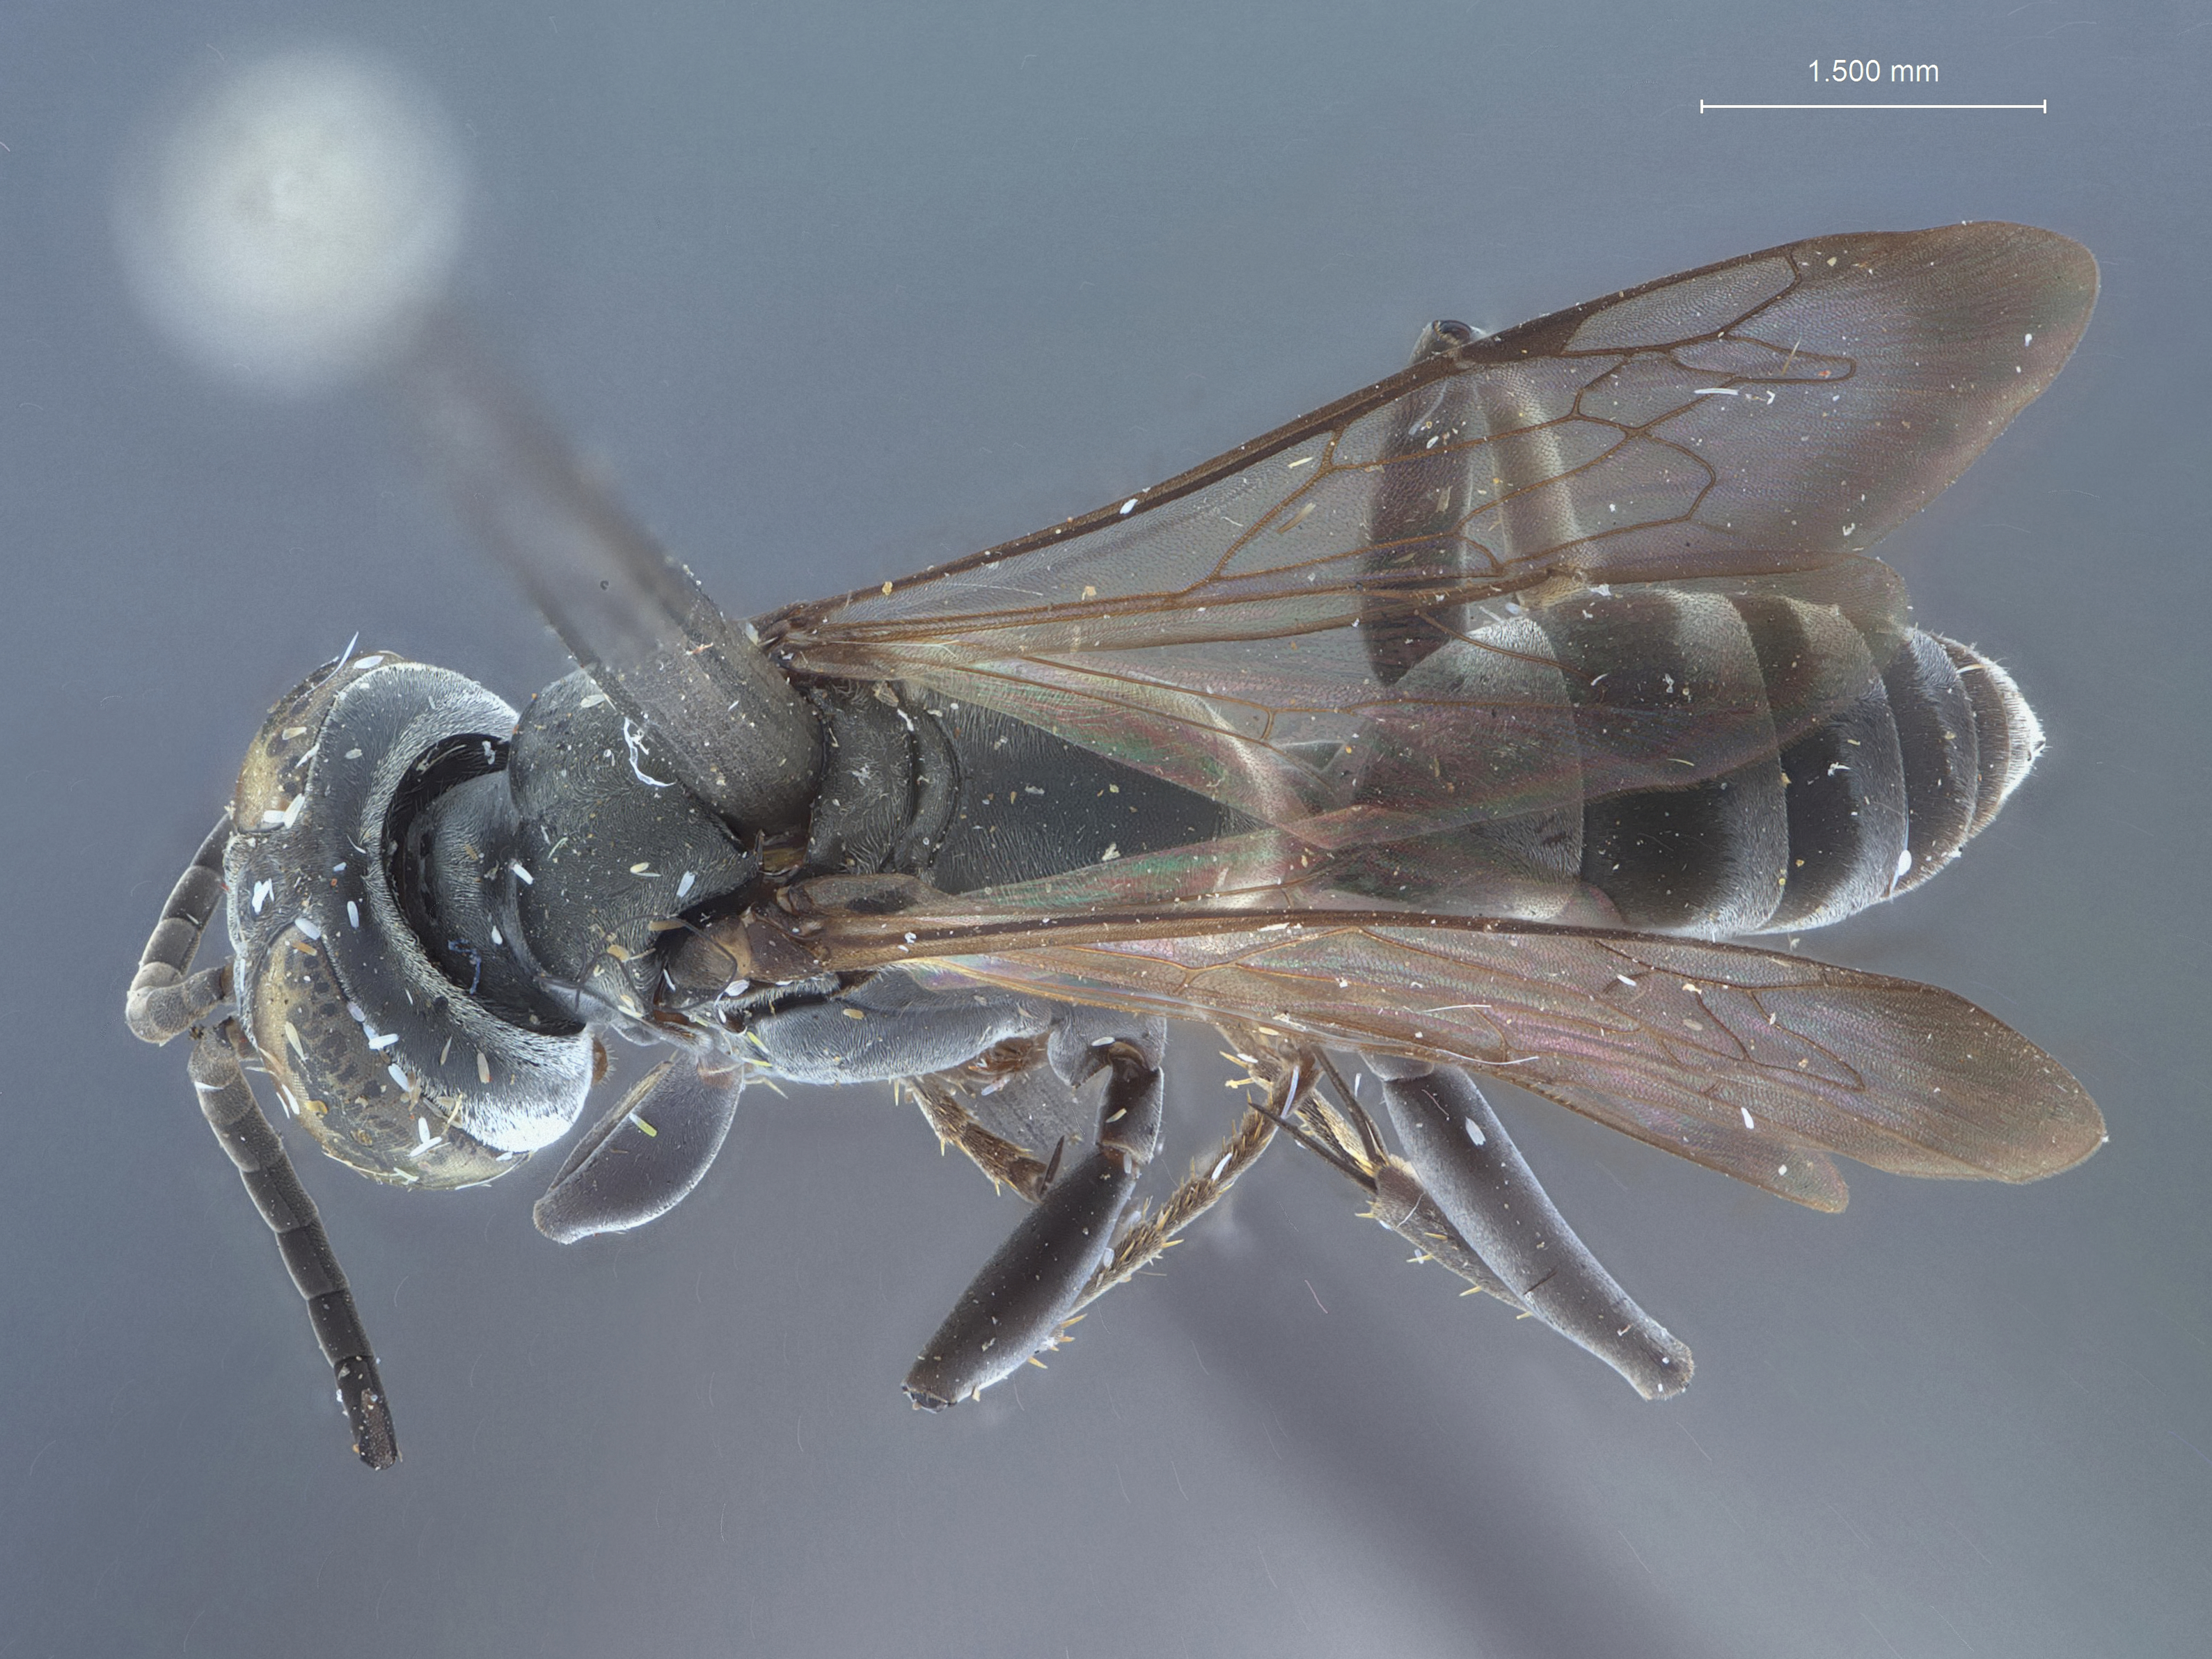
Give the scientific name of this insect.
Notogonidea sternalis
